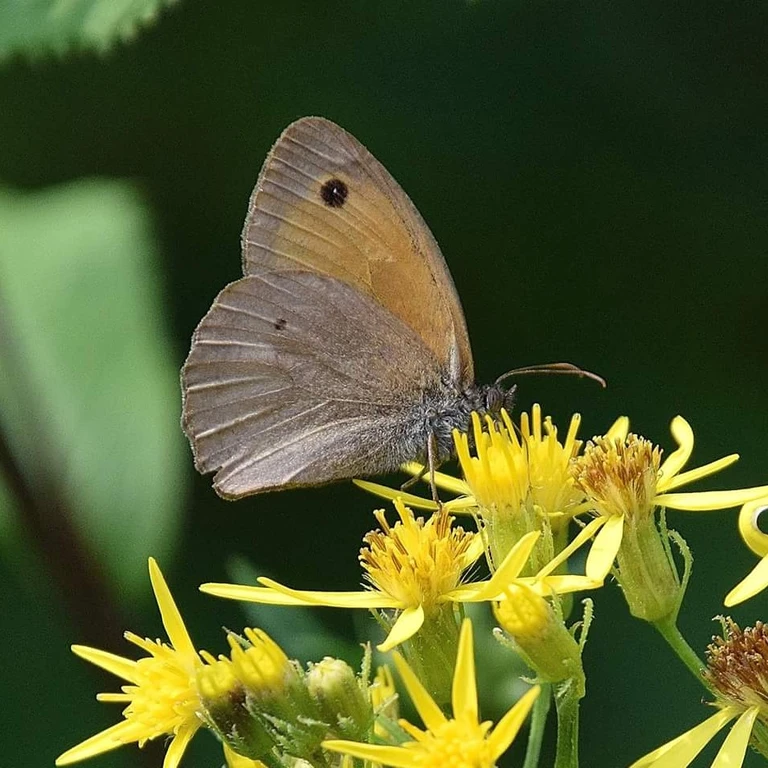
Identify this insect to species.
Maniola jurtina
